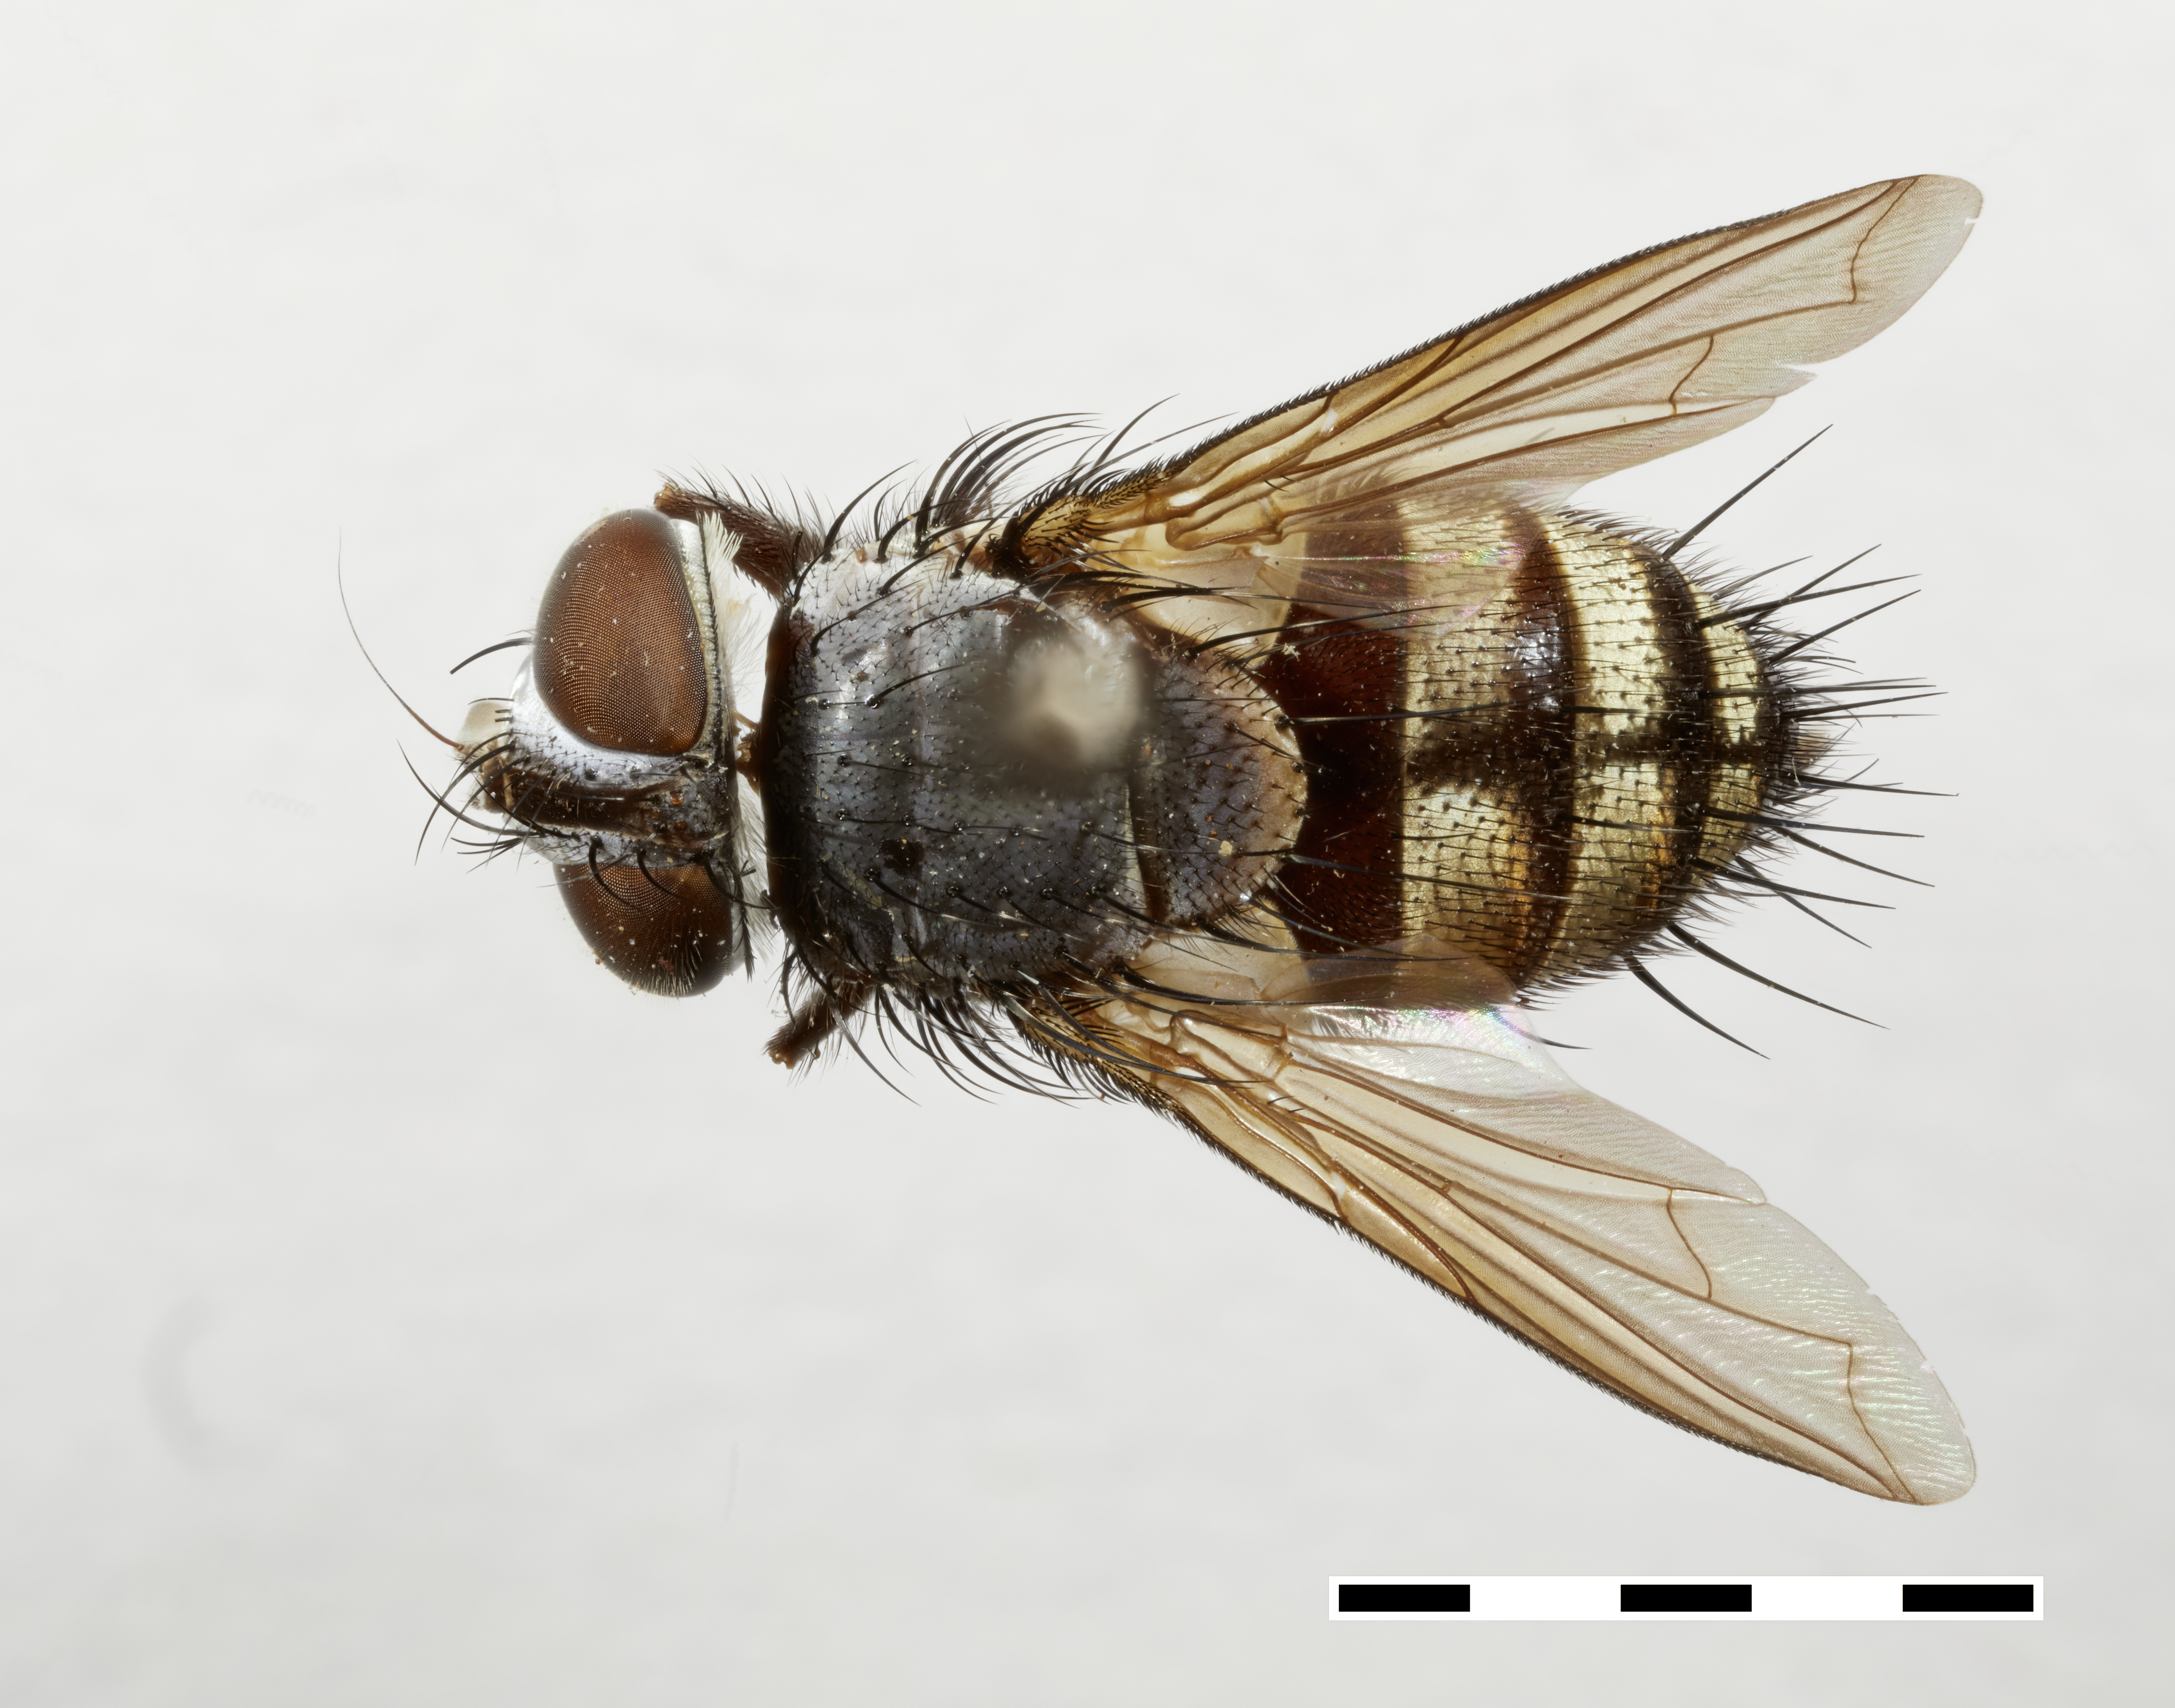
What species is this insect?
Calocarcelia orellana
